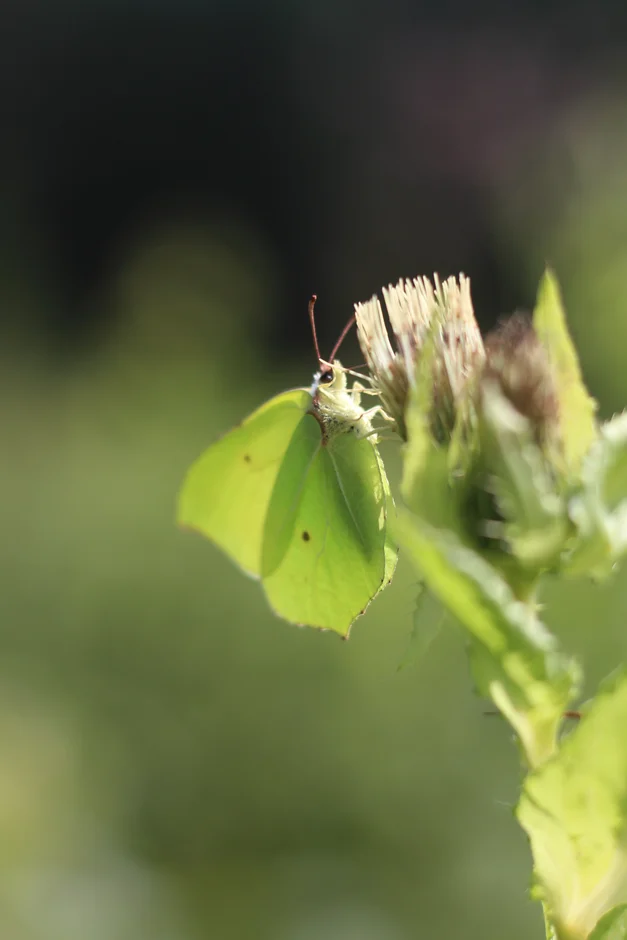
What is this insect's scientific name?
Gonepteryx rhamni
